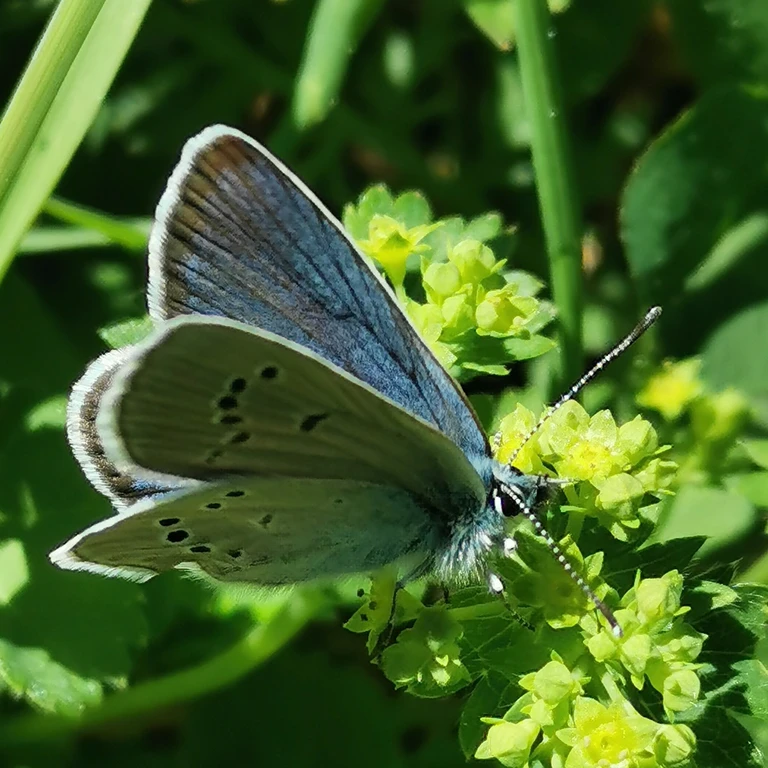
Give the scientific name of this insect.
Cyaniris semiargus
